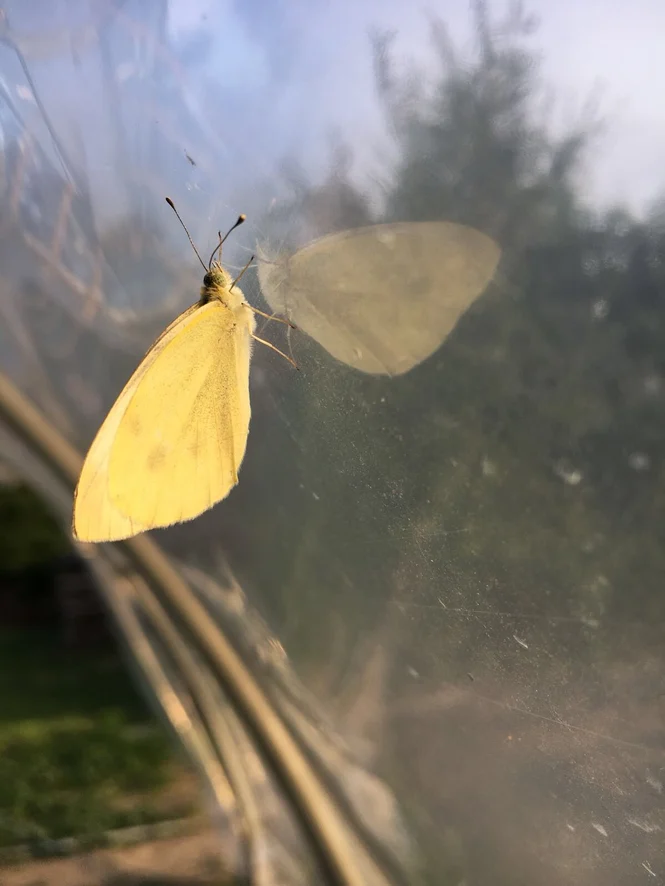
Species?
Pieris rapae
